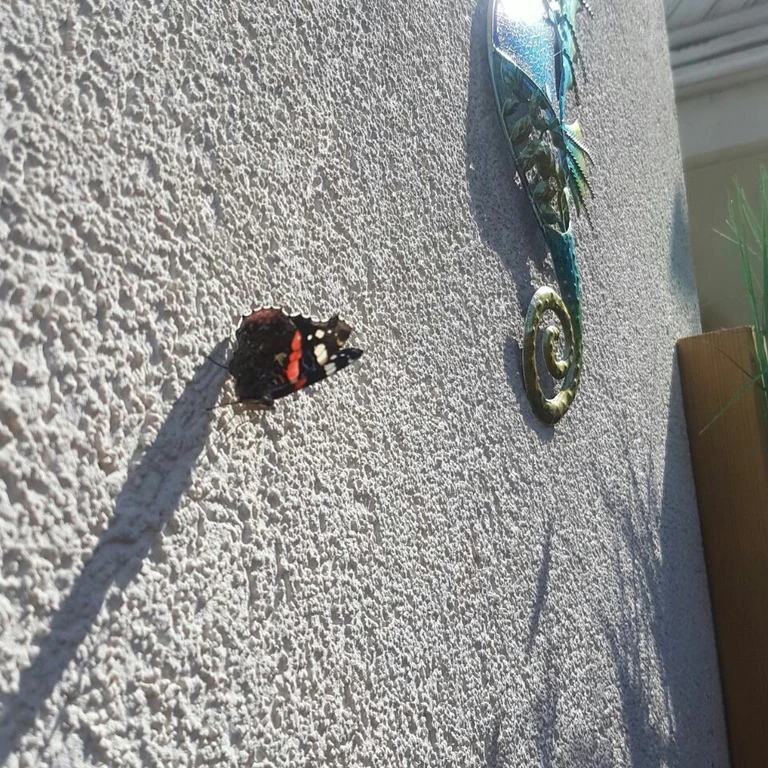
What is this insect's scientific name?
Vanessa atalanta
